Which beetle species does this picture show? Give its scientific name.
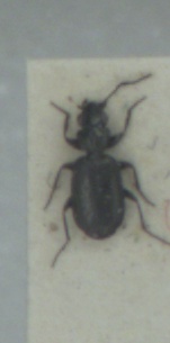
Syntomus foveatus
